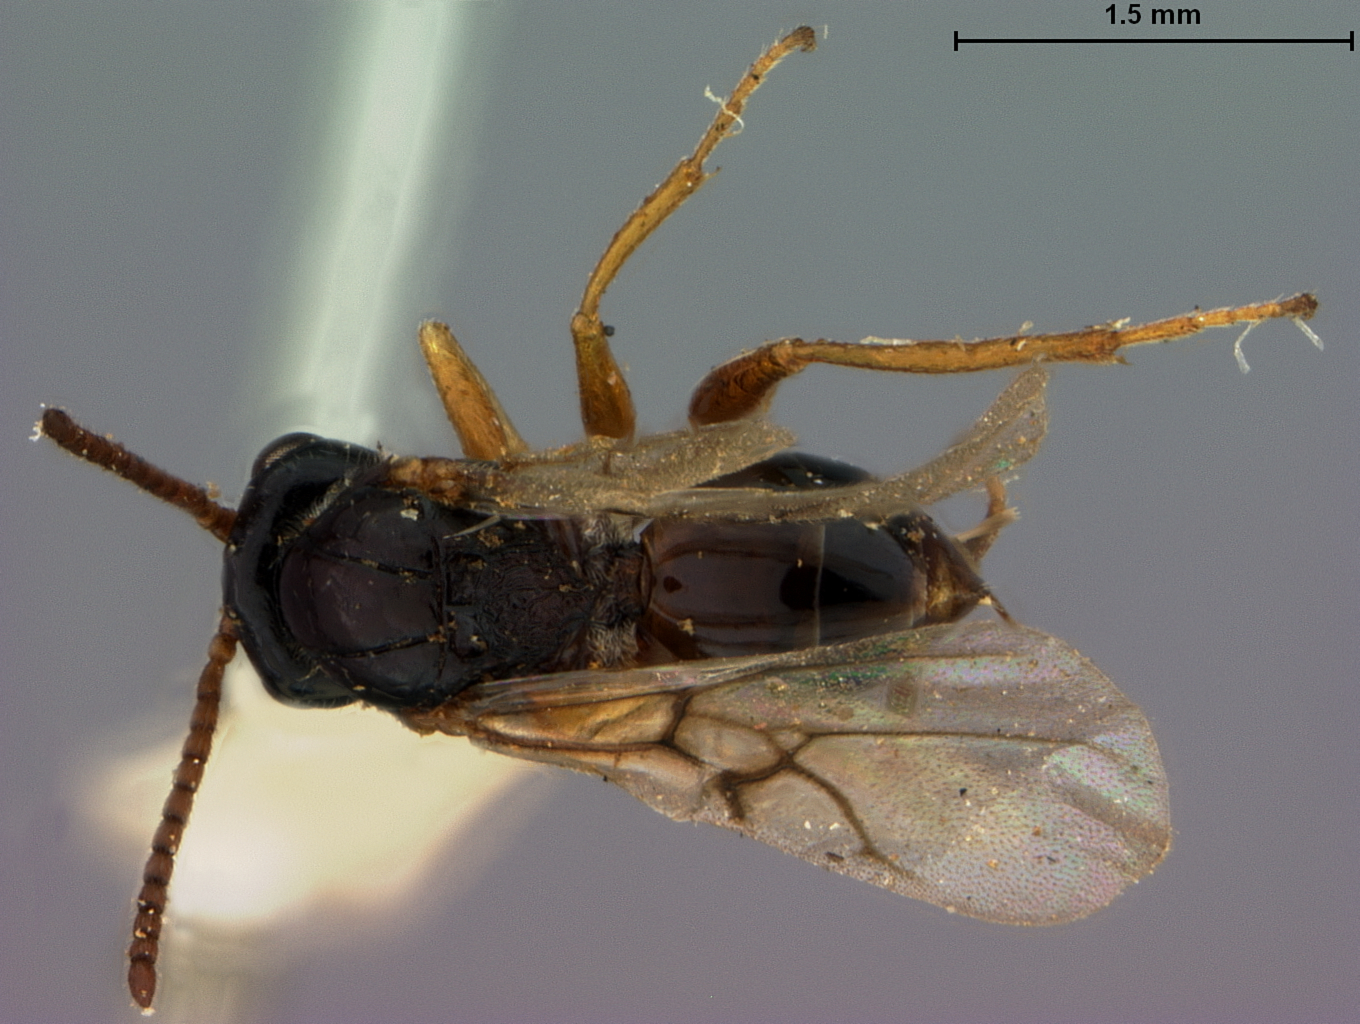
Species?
Diastrophus smilacis
